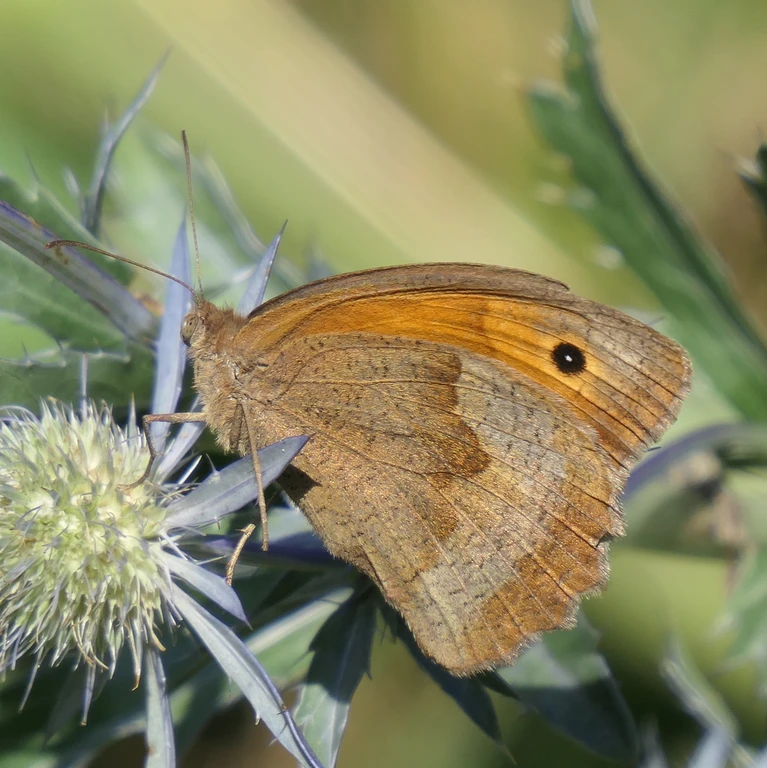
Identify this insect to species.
Maniola jurtina
